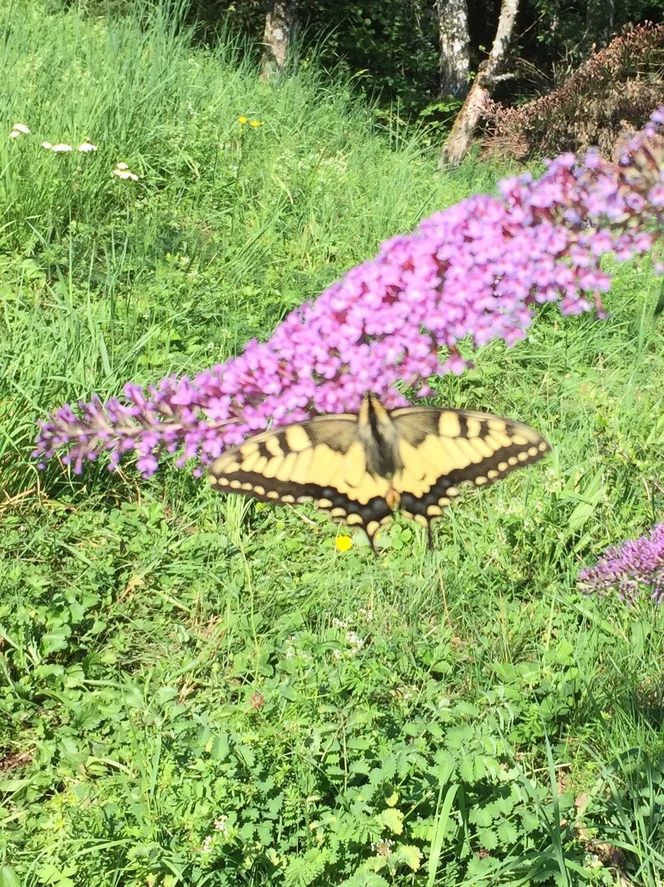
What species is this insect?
Papilio machaon
